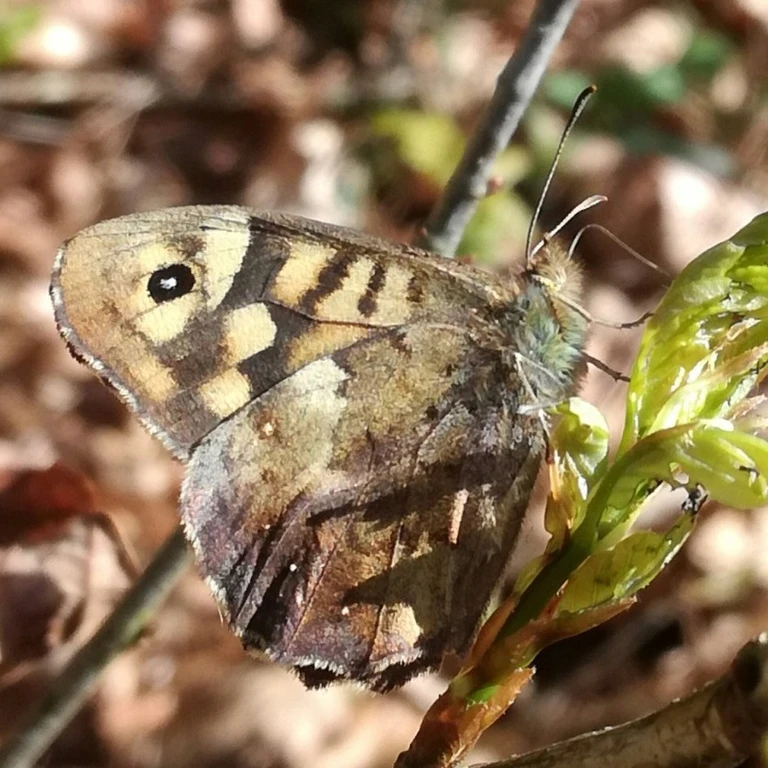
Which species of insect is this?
Pararge aegeria
